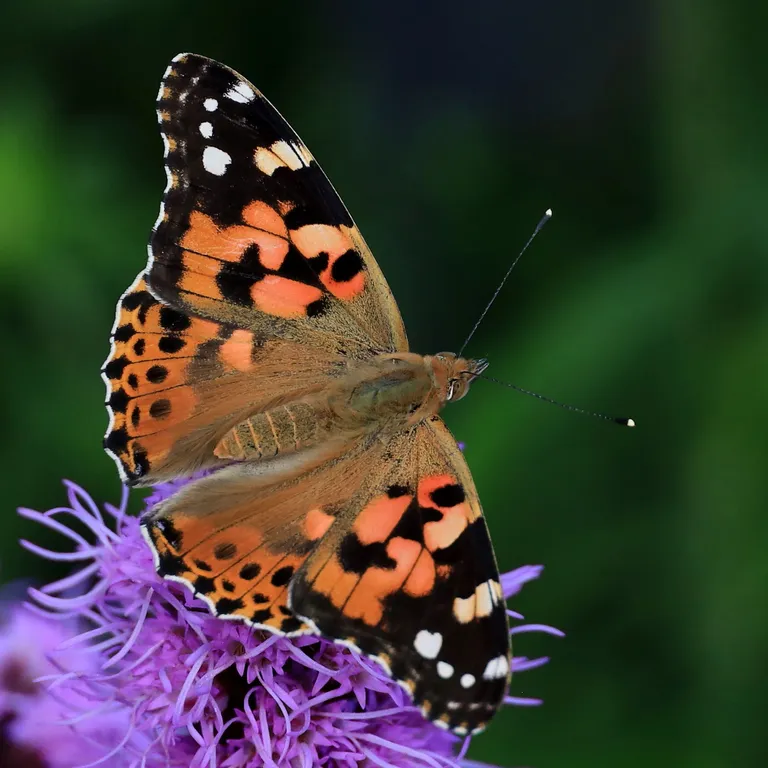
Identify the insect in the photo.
Vanessa cardui
